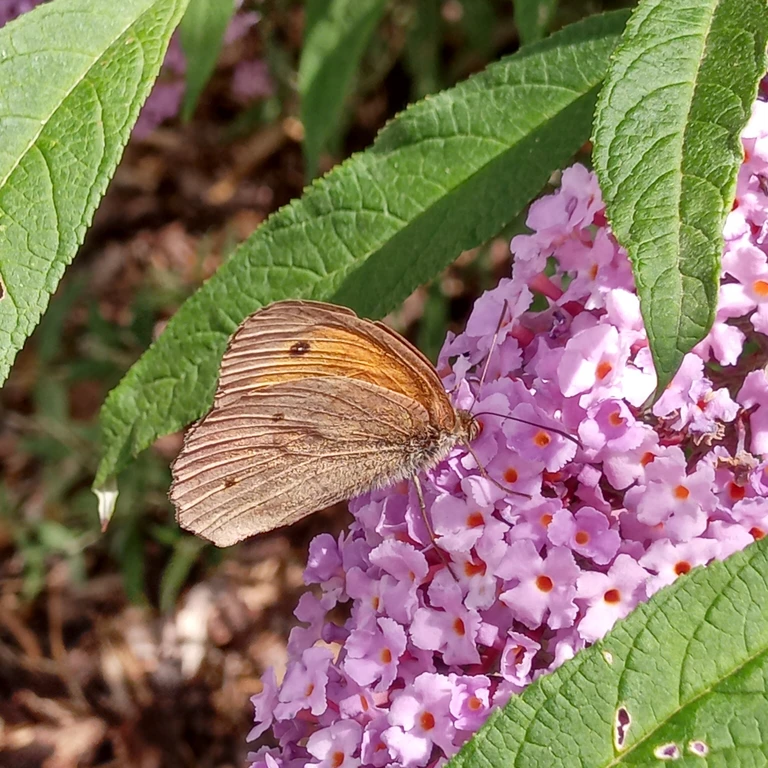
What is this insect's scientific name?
Maniola jurtina
